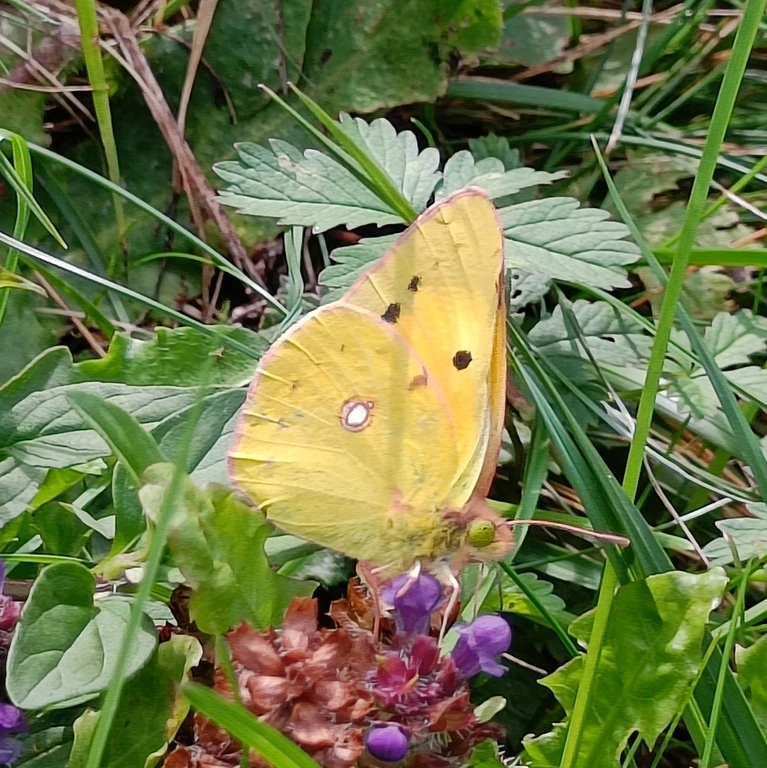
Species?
Colias croceus
